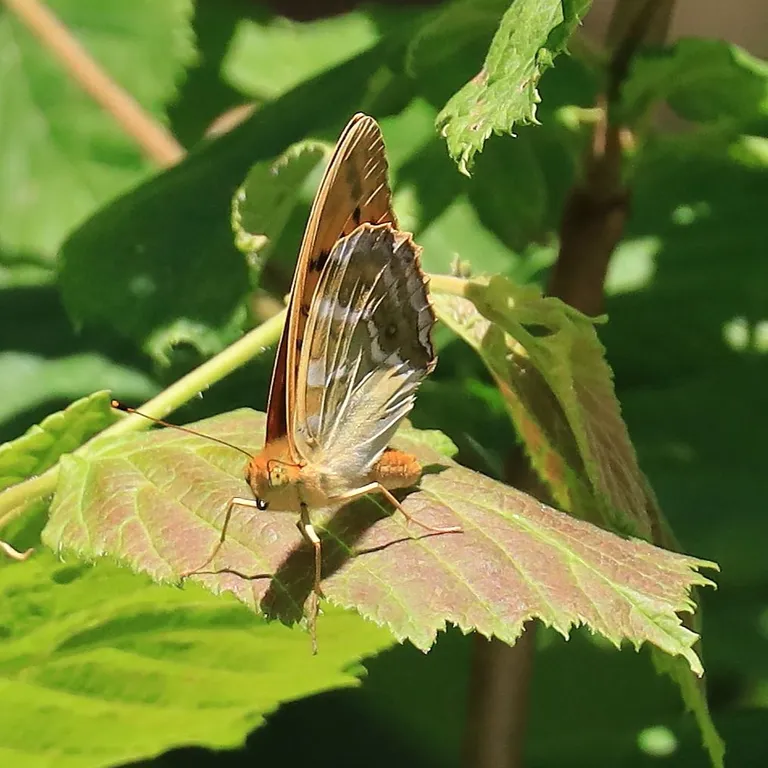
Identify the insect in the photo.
Argynnis paphia
